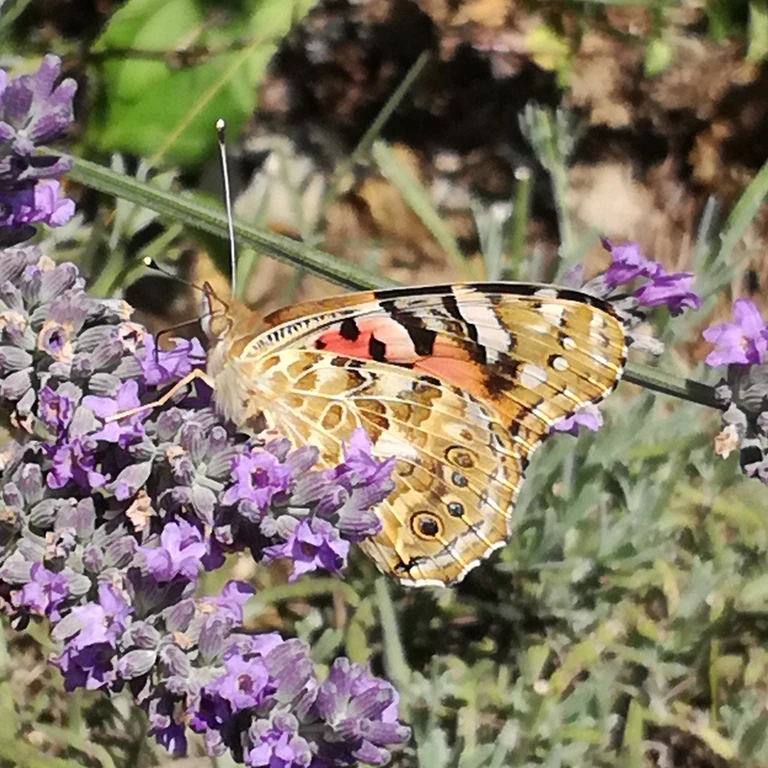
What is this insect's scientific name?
Vanessa cardui
